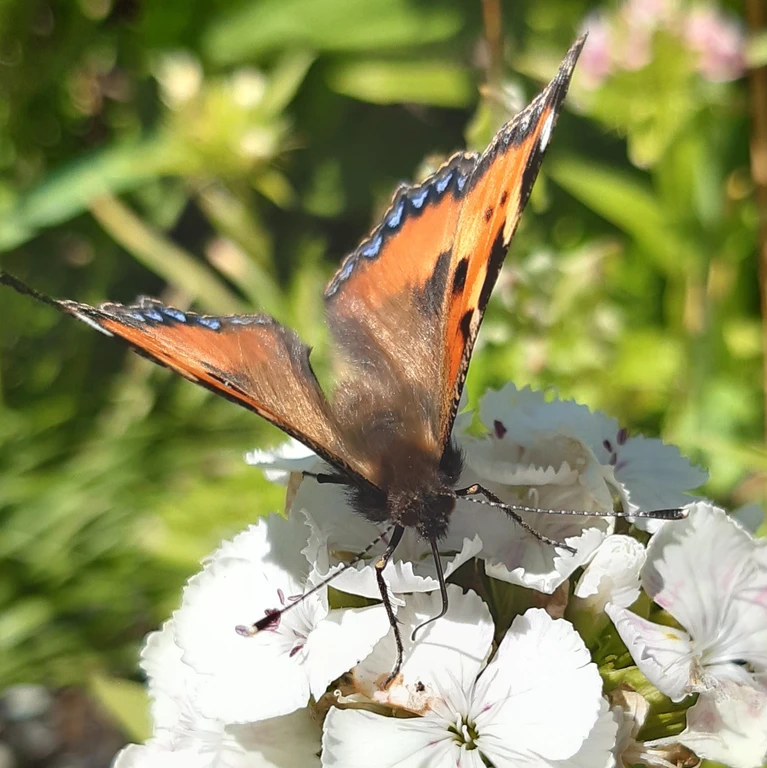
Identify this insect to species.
Aglais urticae
